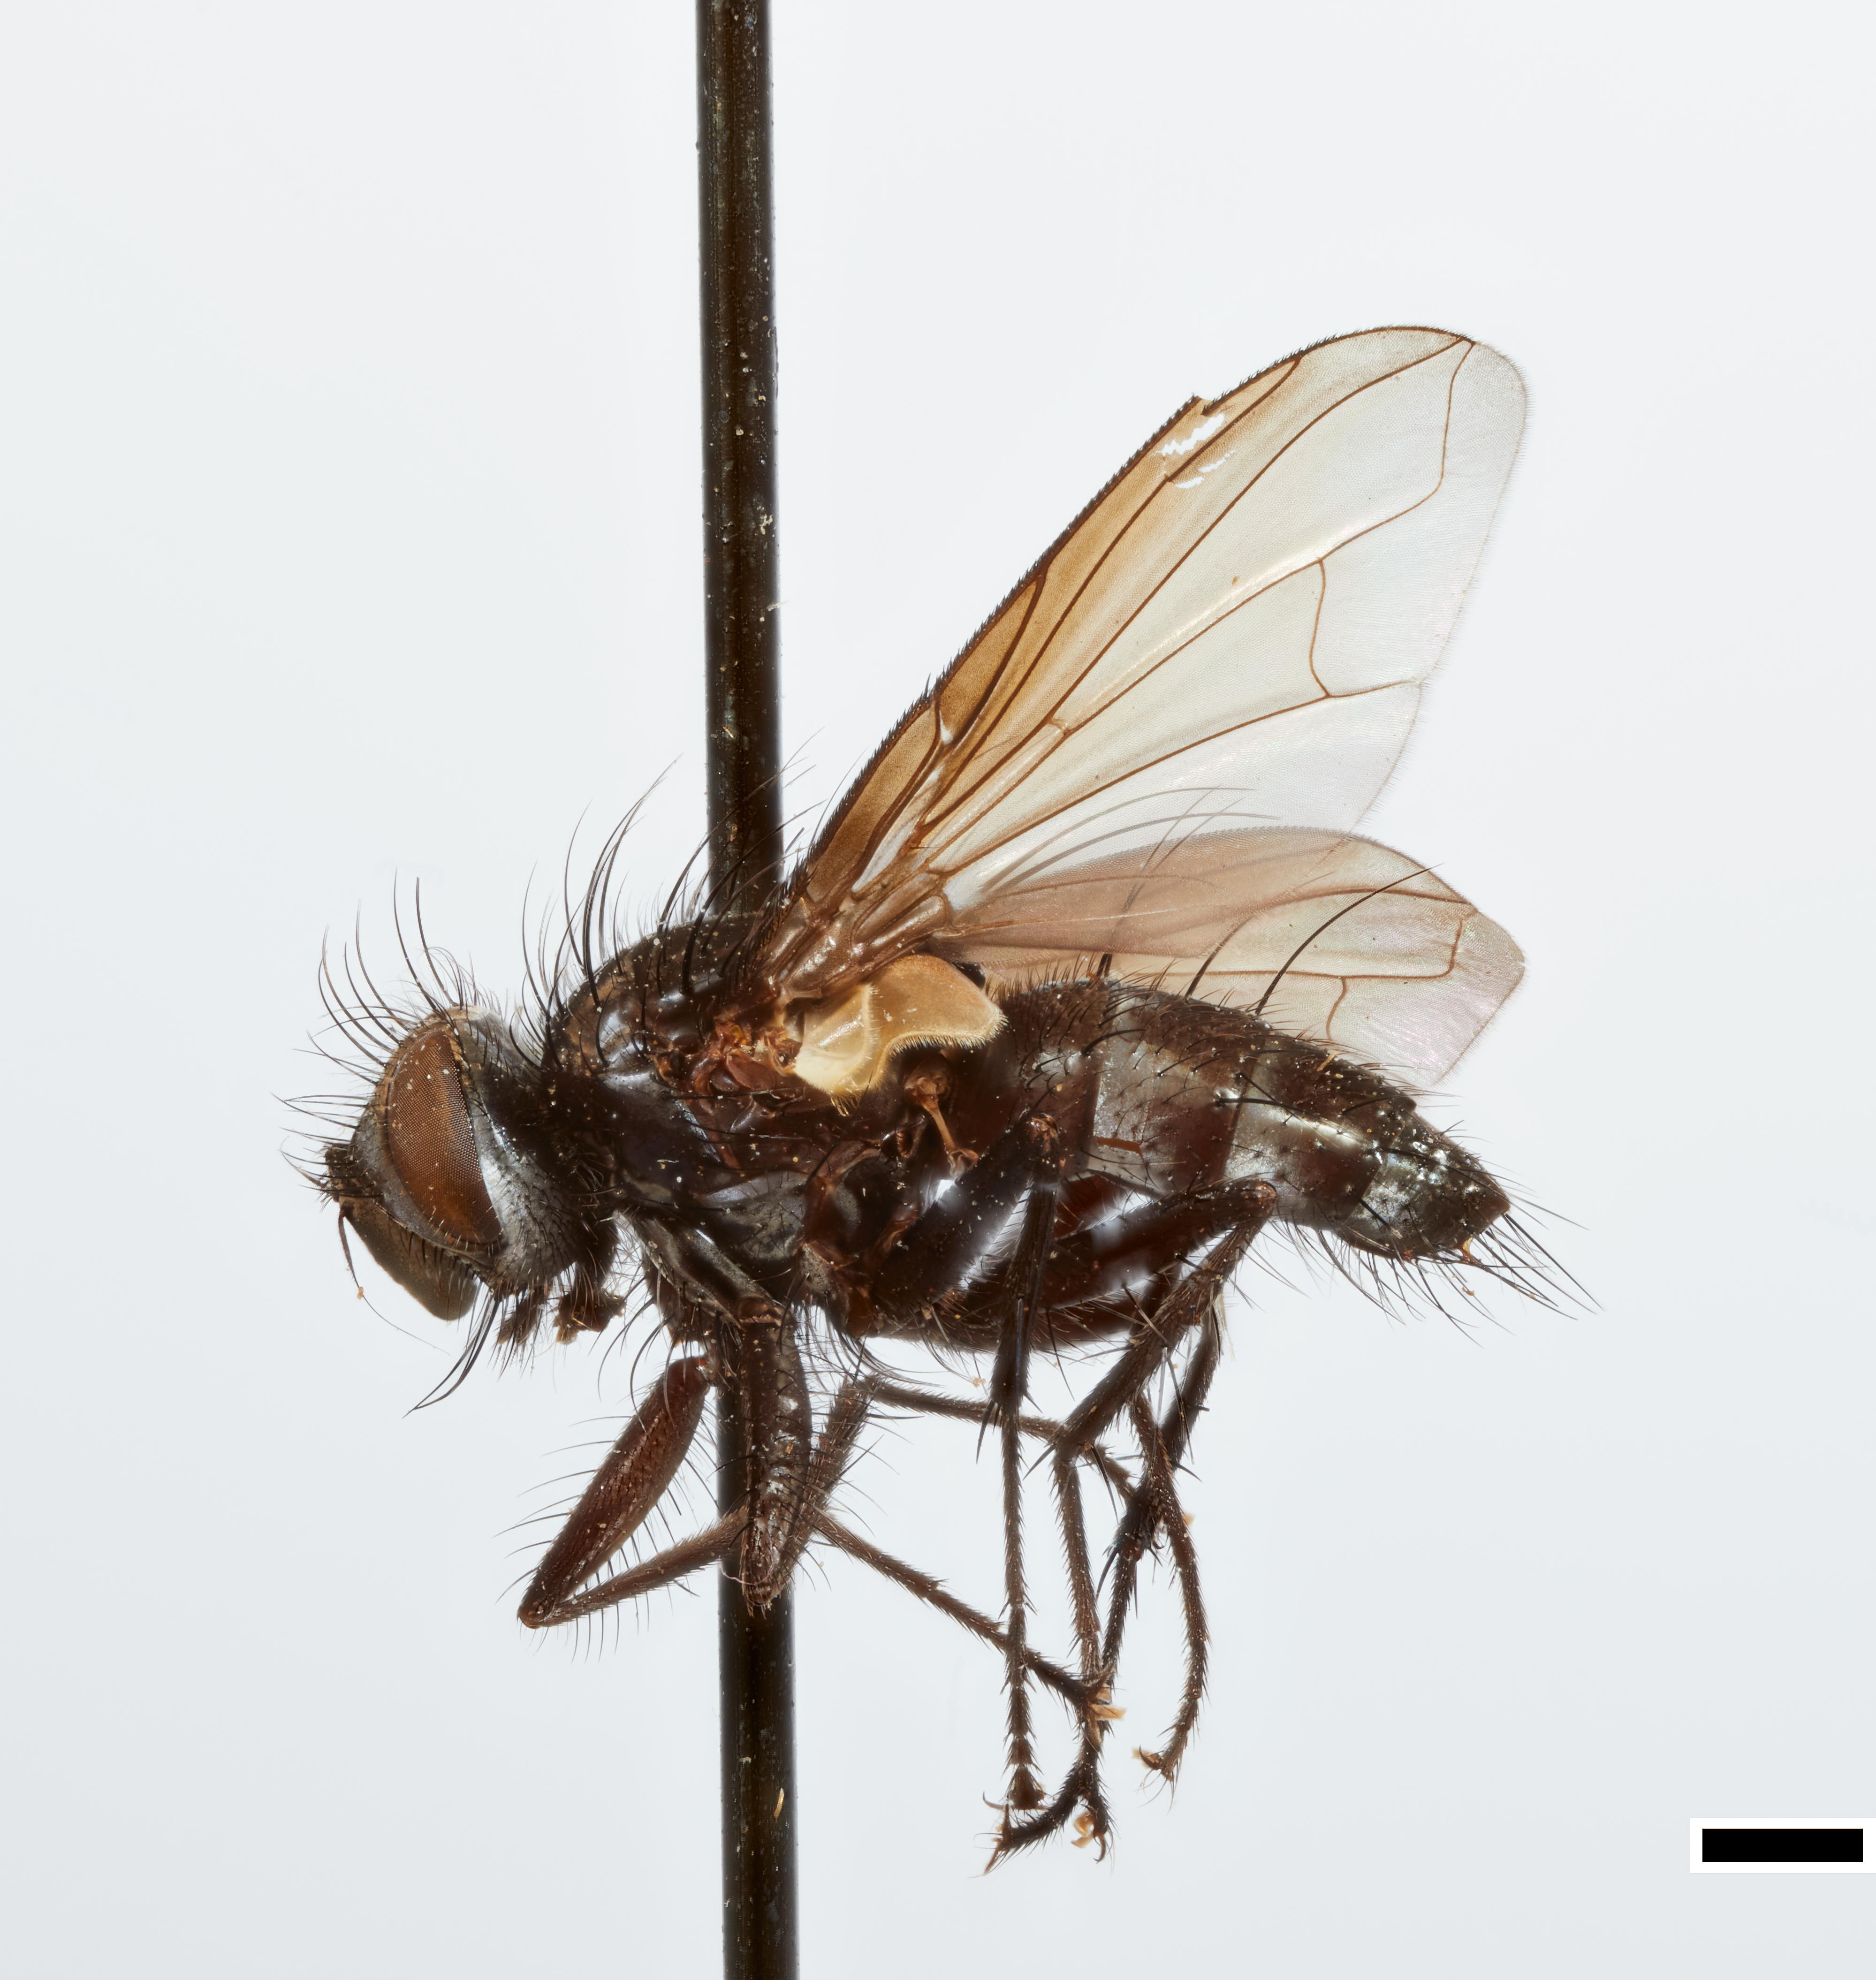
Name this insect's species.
Phyllophryno antennalis
